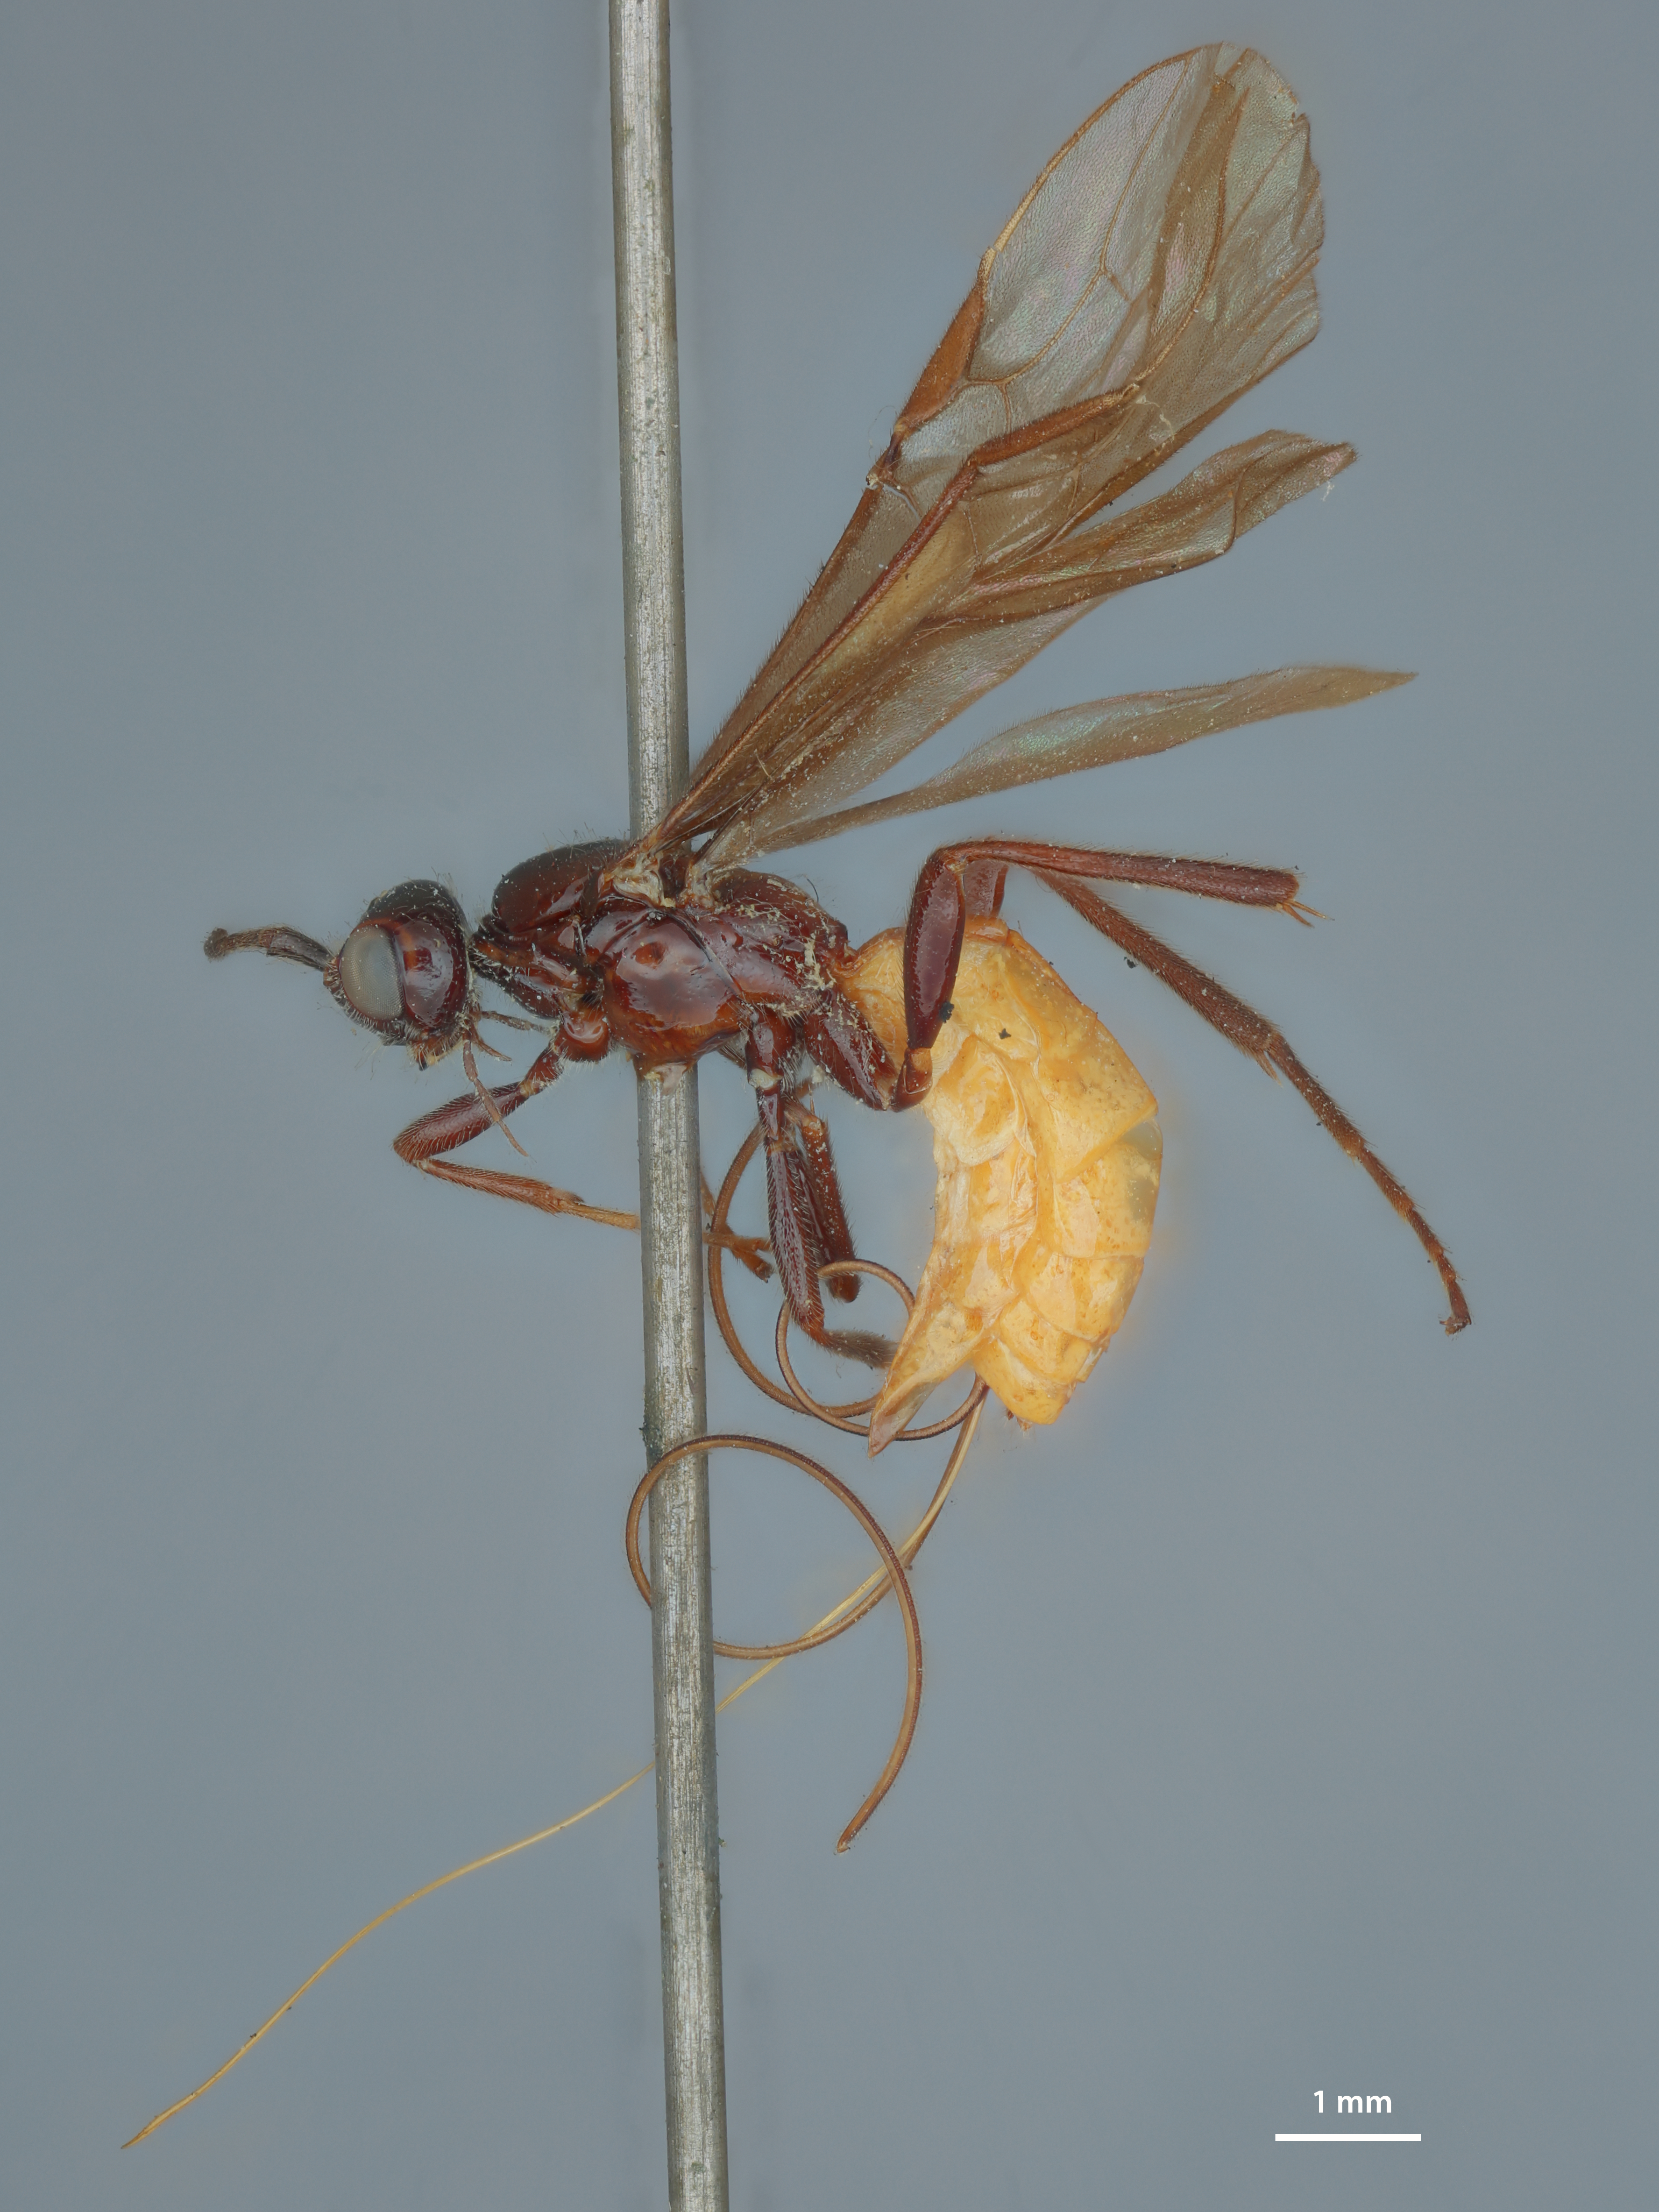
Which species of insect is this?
Bracon alaskensis
